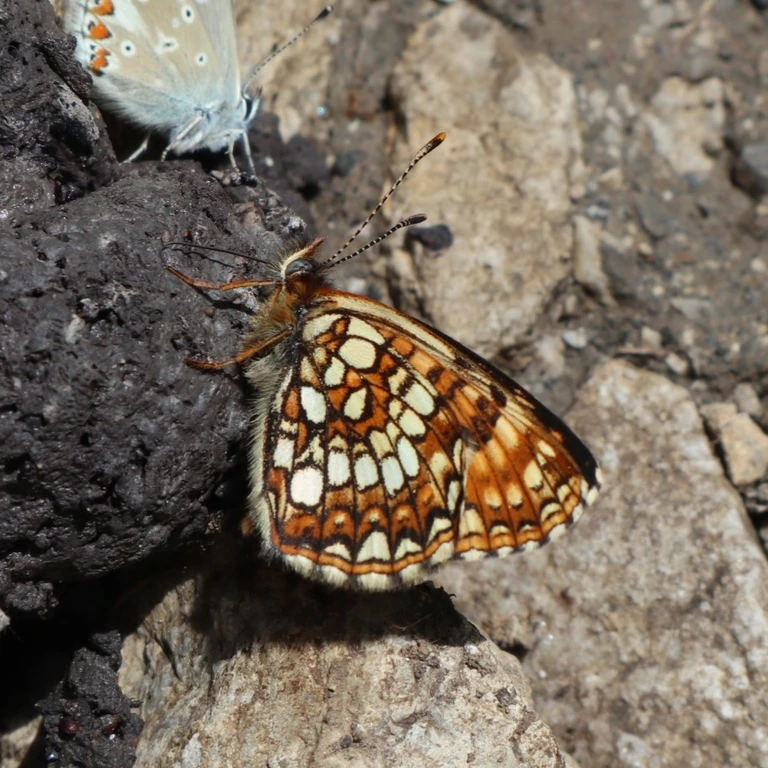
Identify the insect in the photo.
Melitaea diamina
